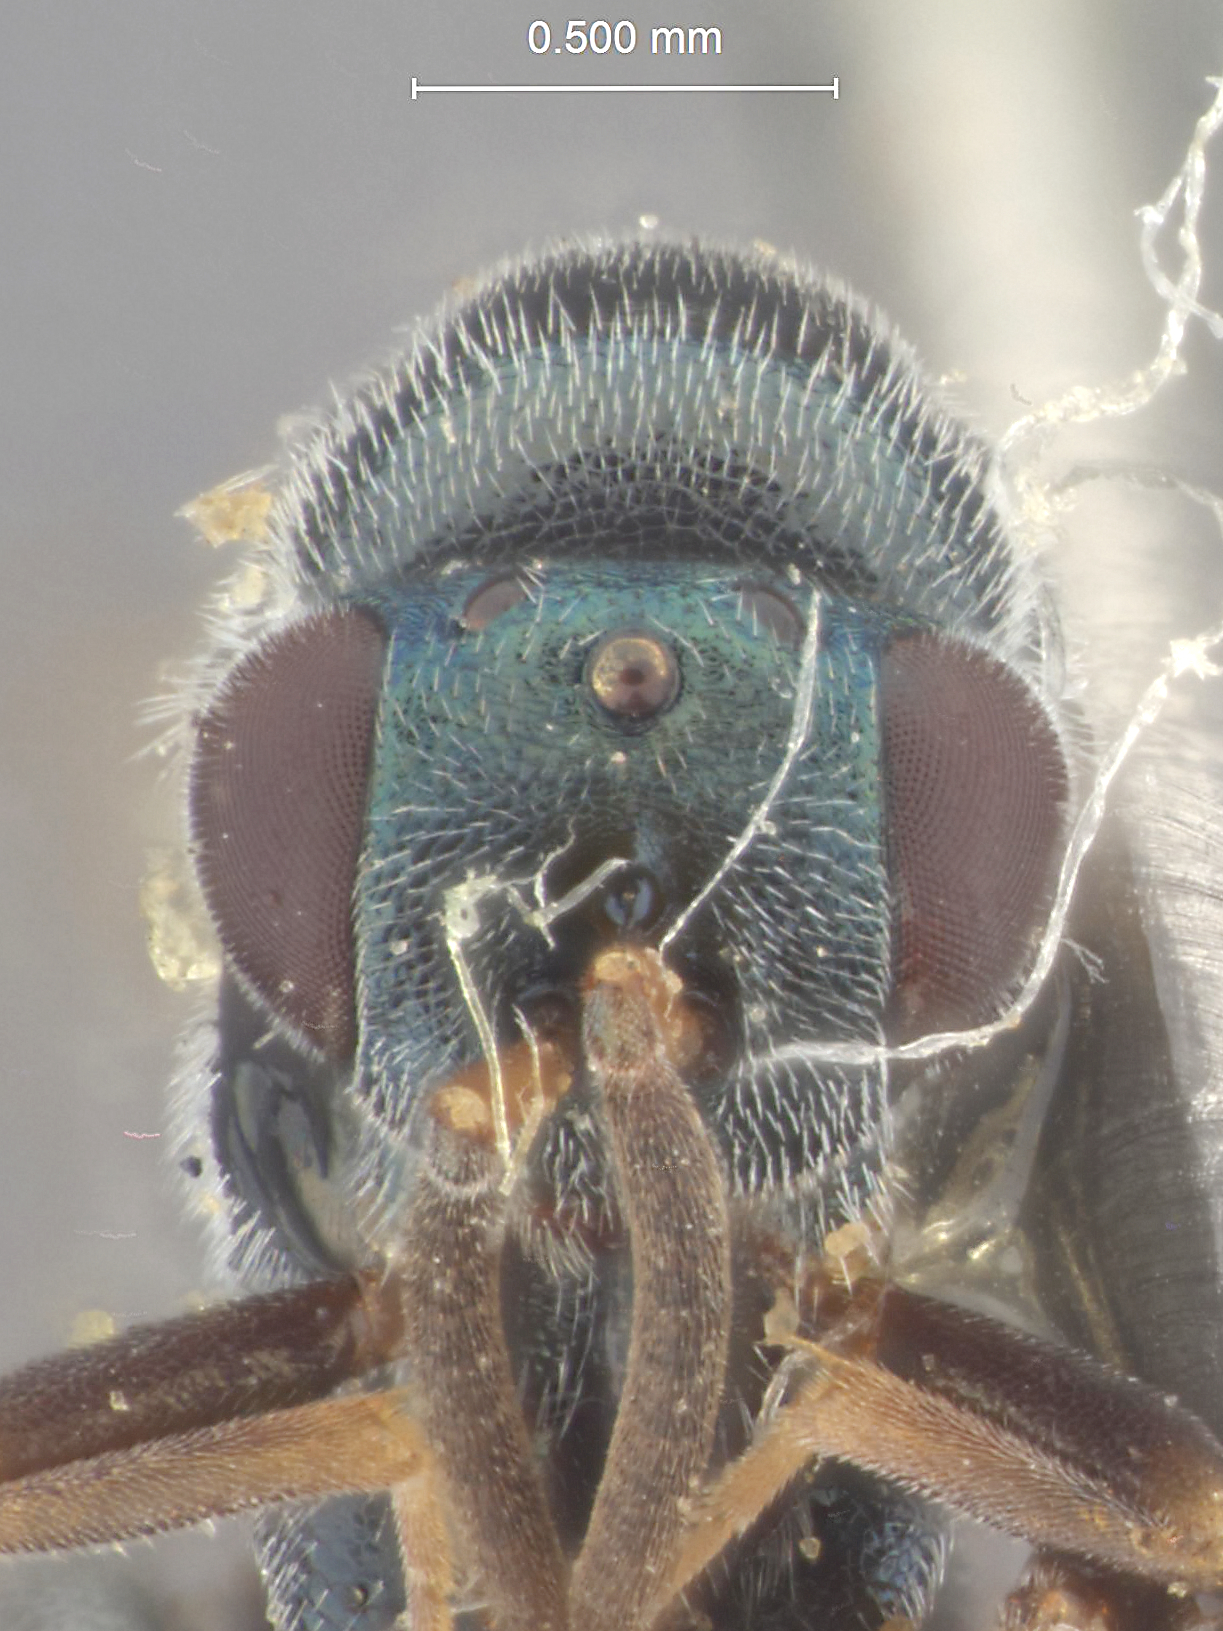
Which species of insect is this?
Monodontomerus kazakhstanicus
